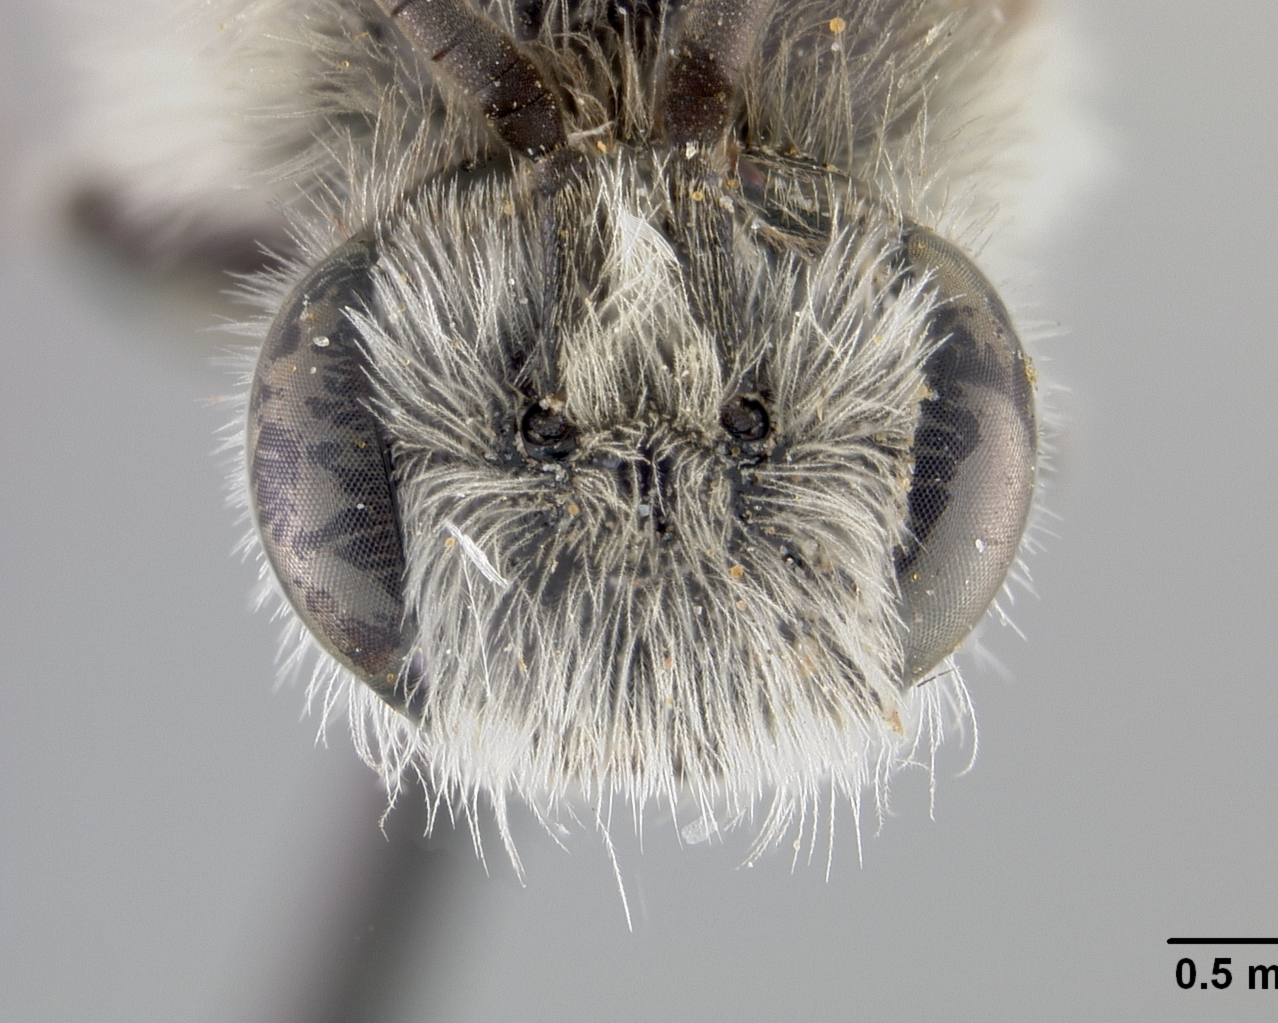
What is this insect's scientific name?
Pasiphae peruviana
